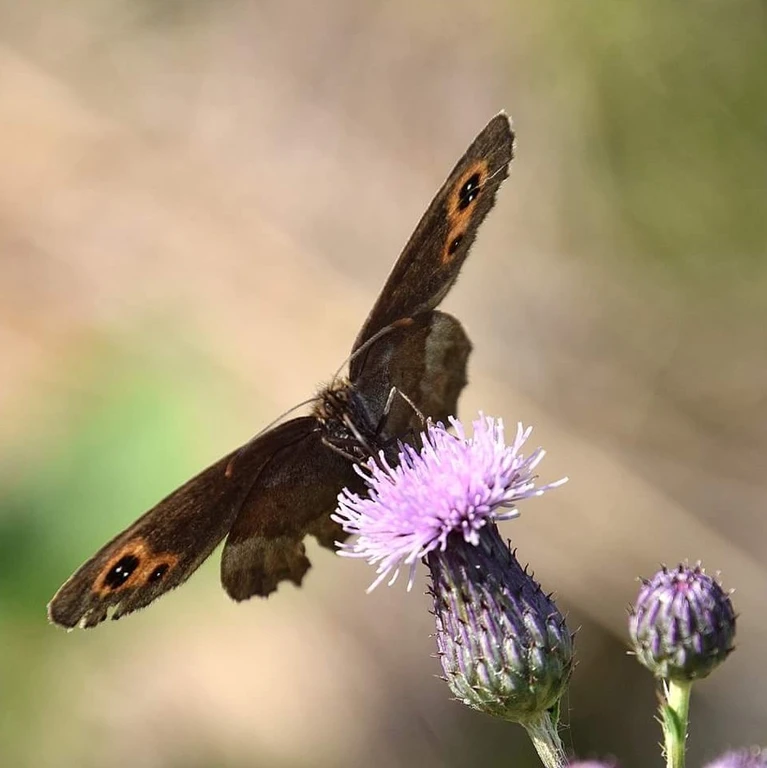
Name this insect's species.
Erebia aethiops
